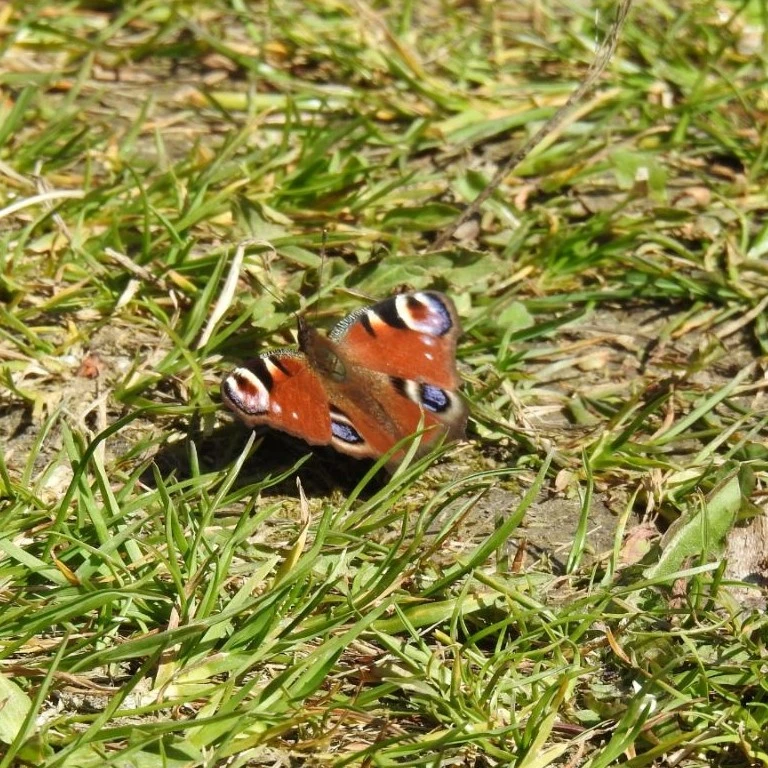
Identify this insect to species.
Aglais io
